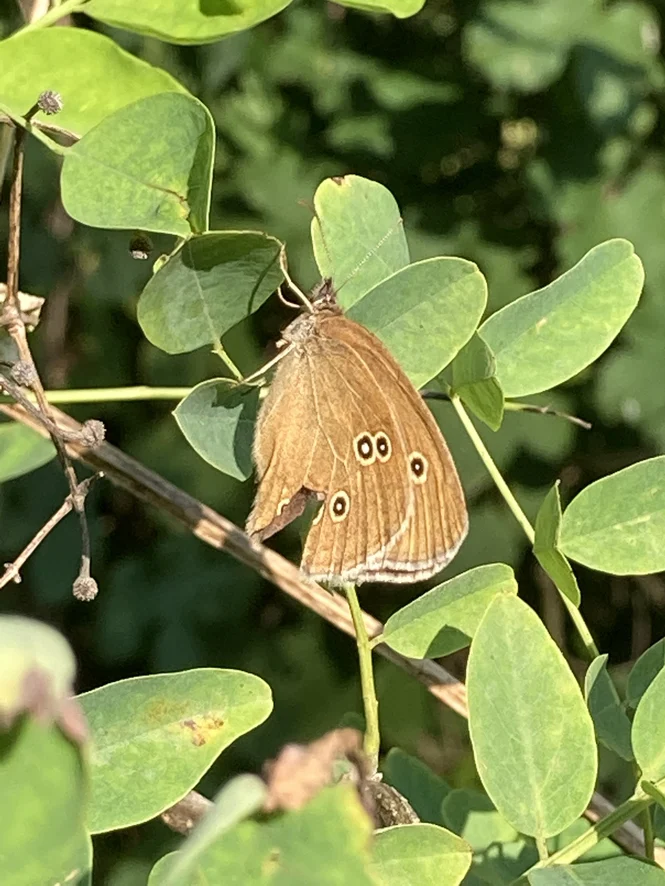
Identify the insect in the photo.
Aphantopus hyperantus
